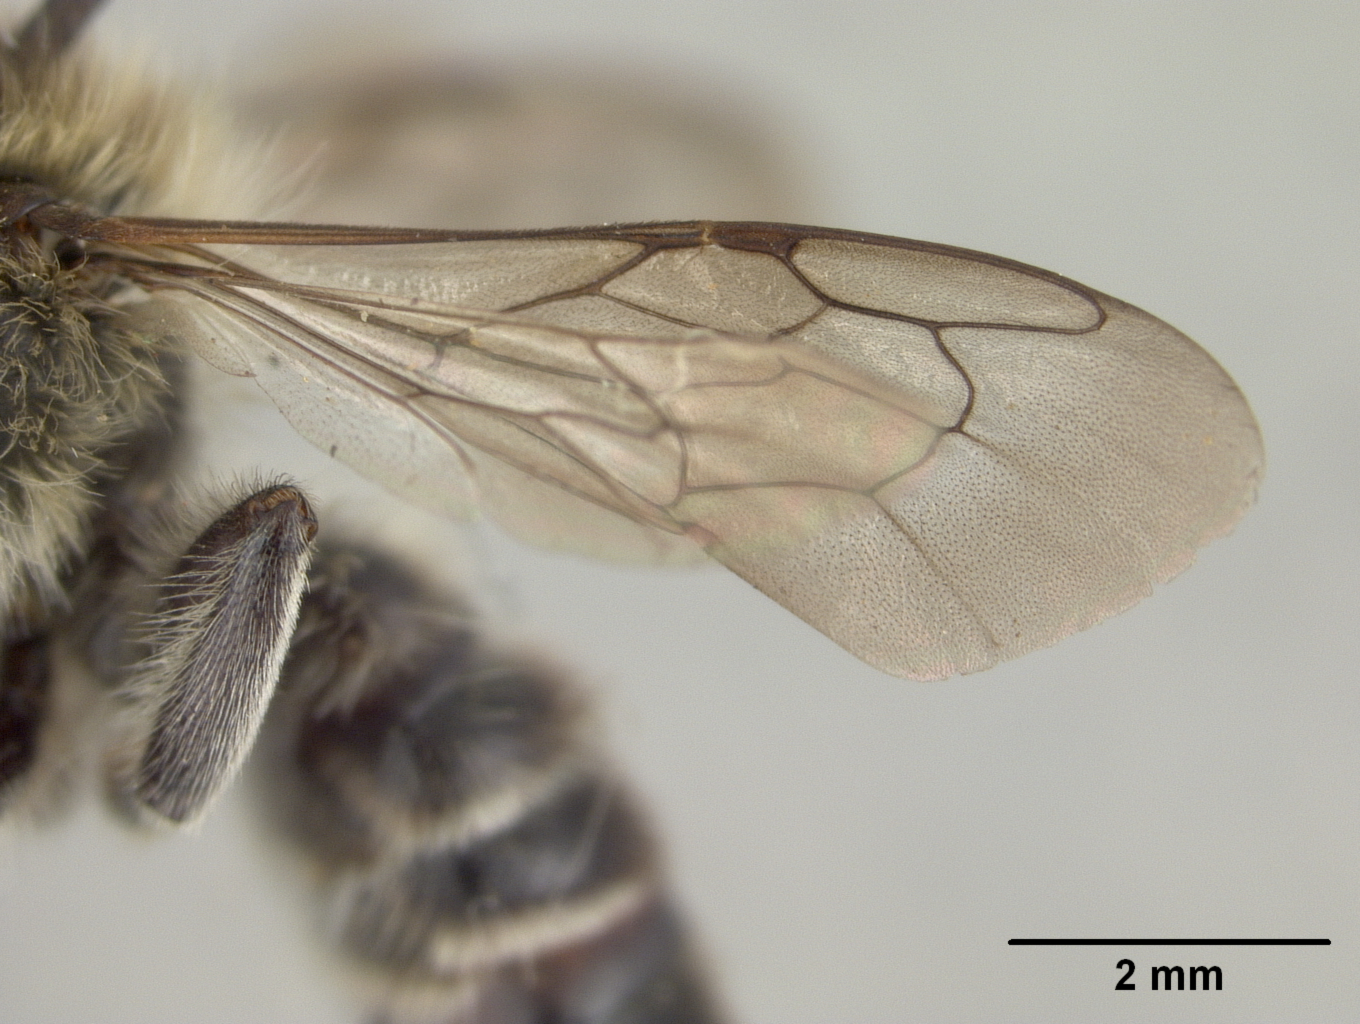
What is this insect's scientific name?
Megachile melanopyga
